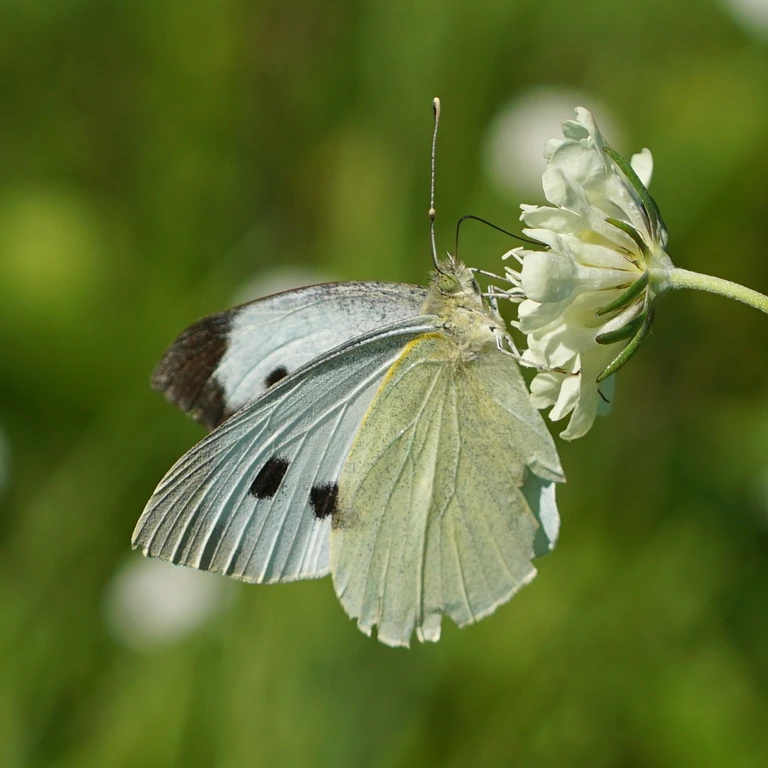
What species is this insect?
Pieris brassicae
